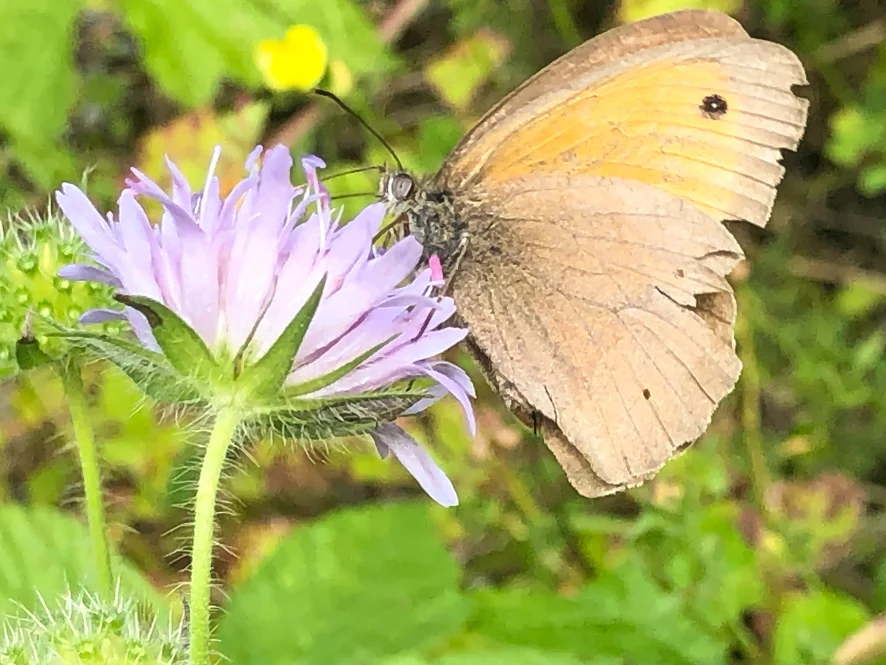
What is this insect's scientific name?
Maniola jurtina
